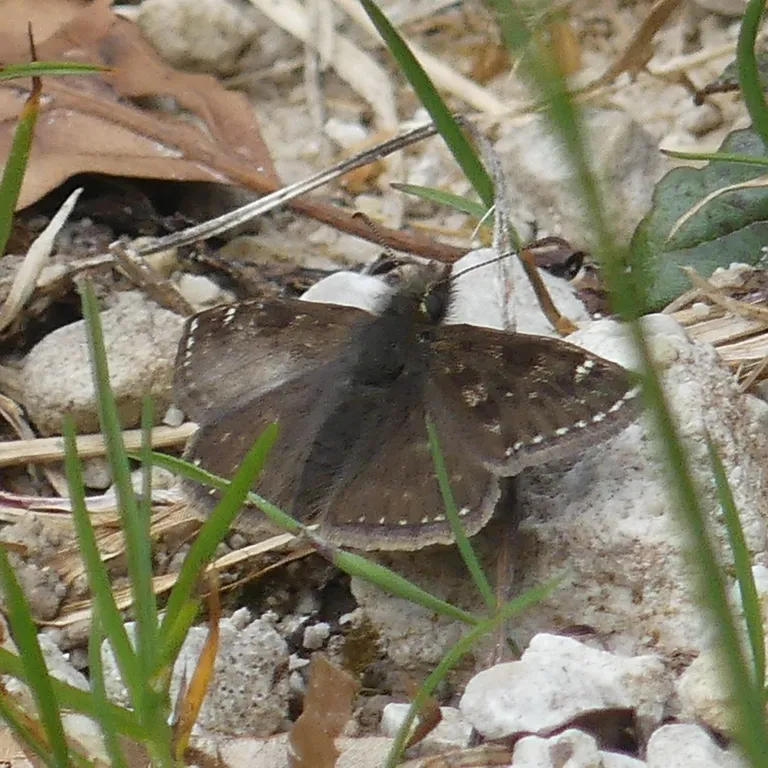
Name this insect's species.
Erynnis tages
